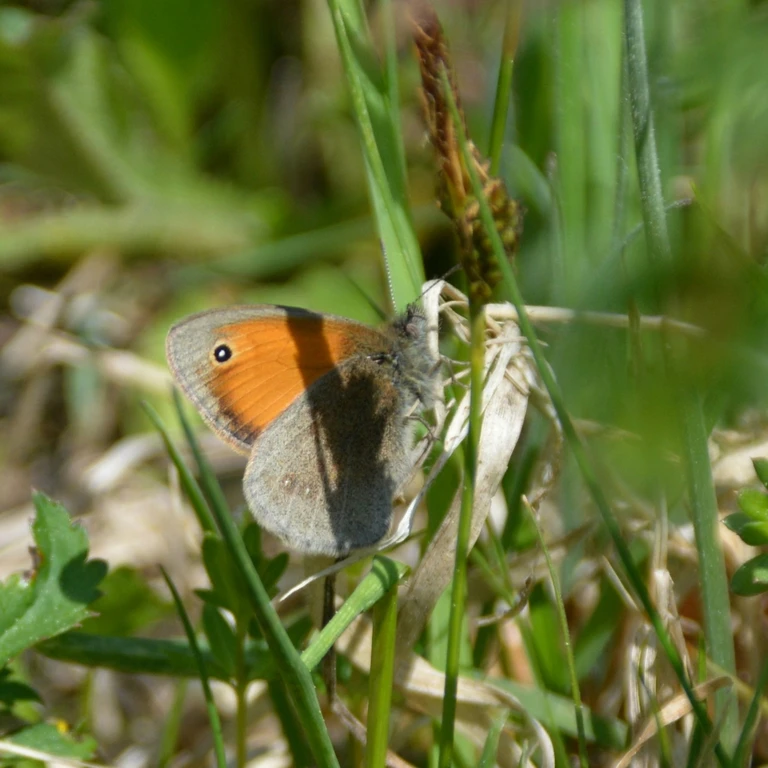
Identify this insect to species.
Coenonympha pamphilus
